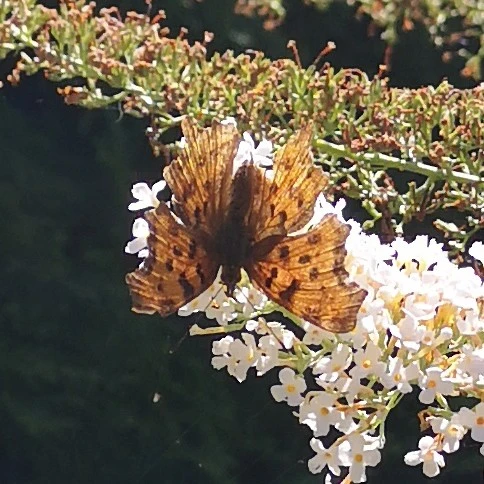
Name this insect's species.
Polygonia c-album
